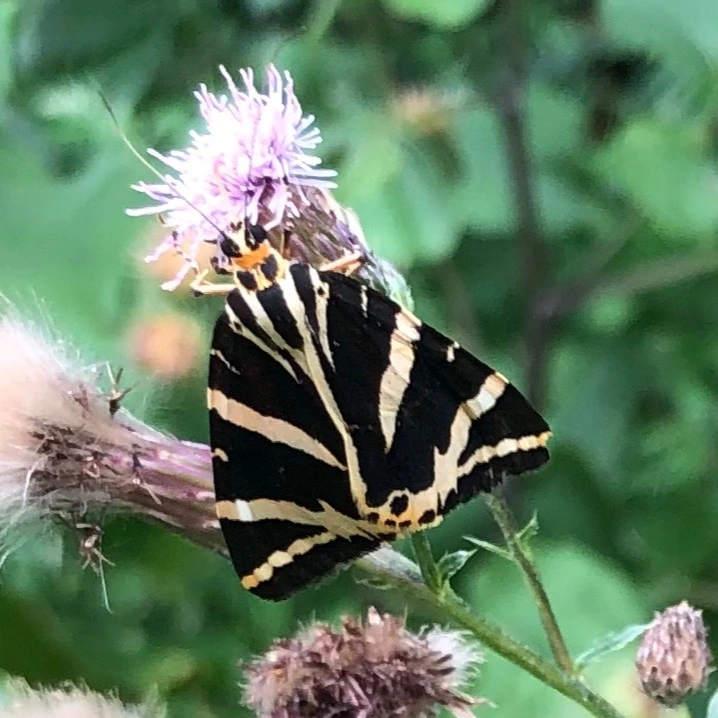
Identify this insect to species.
Euplagia quadripunctaria
